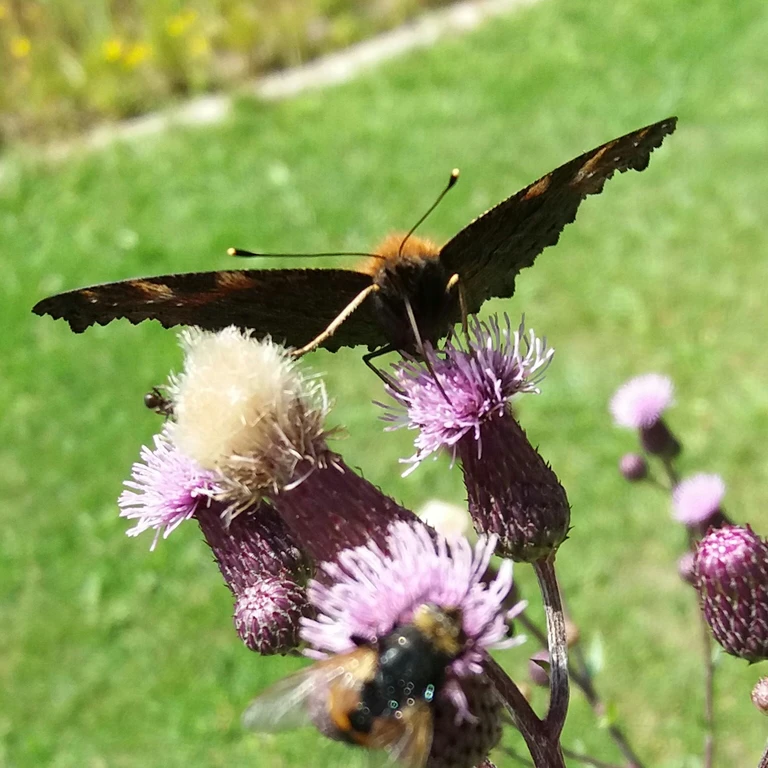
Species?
Aglais io
